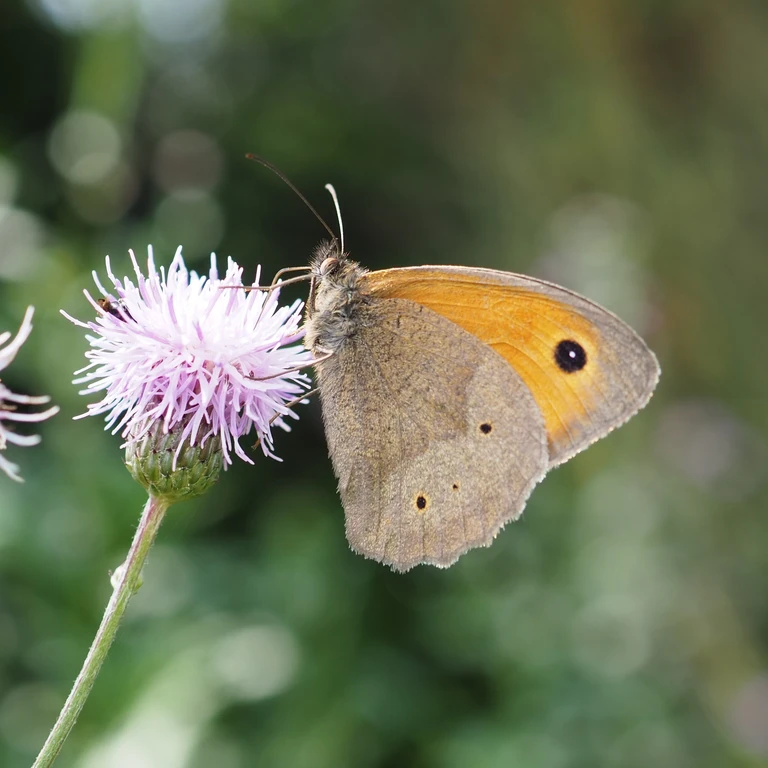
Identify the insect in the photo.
Maniola jurtina
